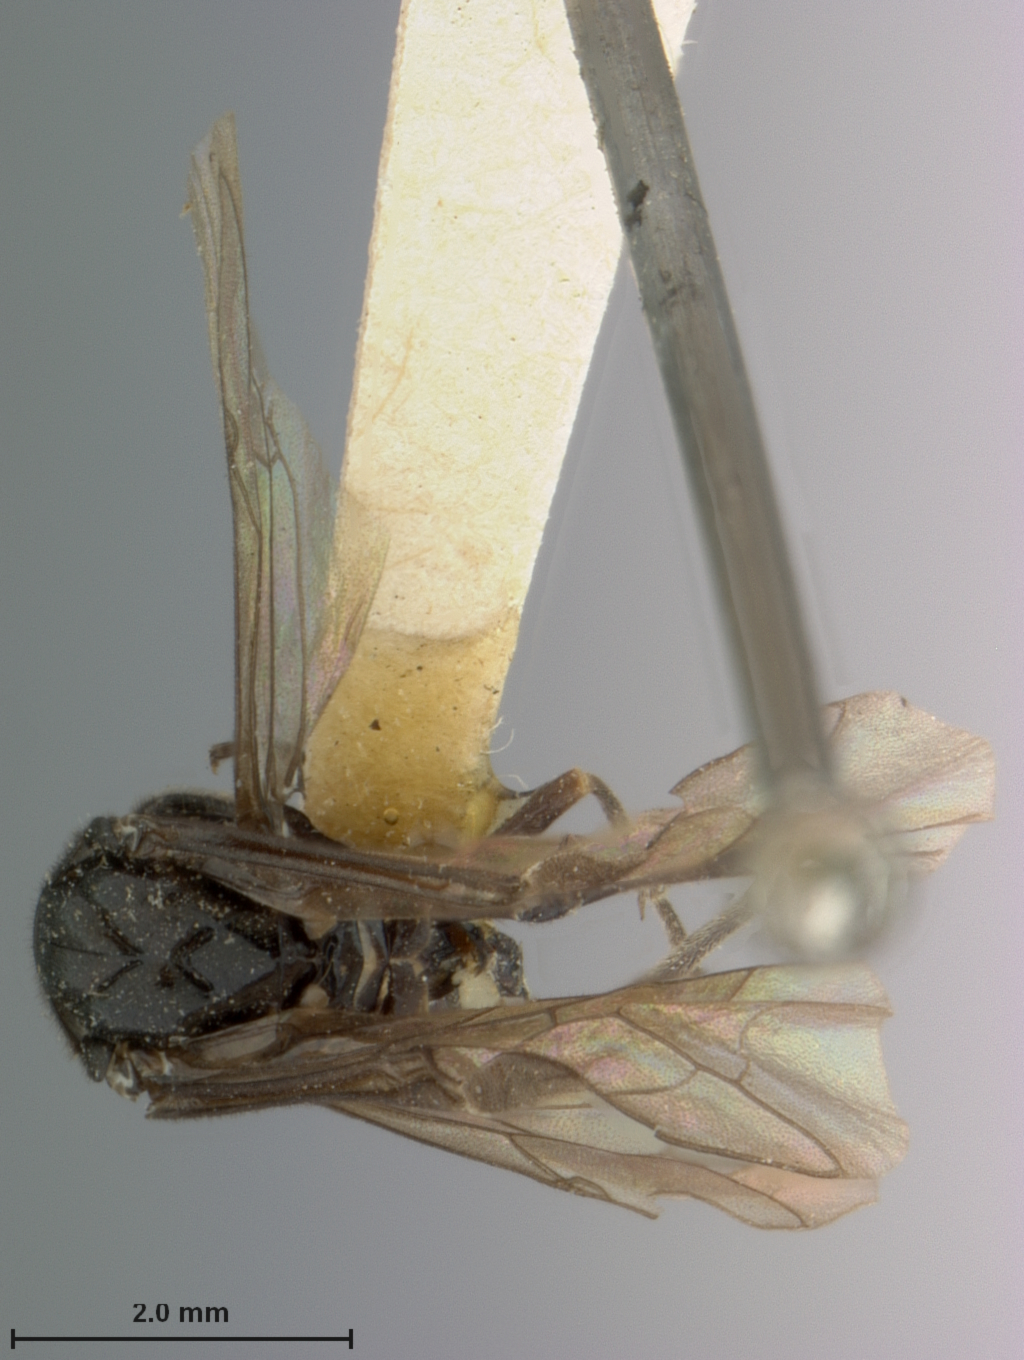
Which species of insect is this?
Poecilostoma punctulata
